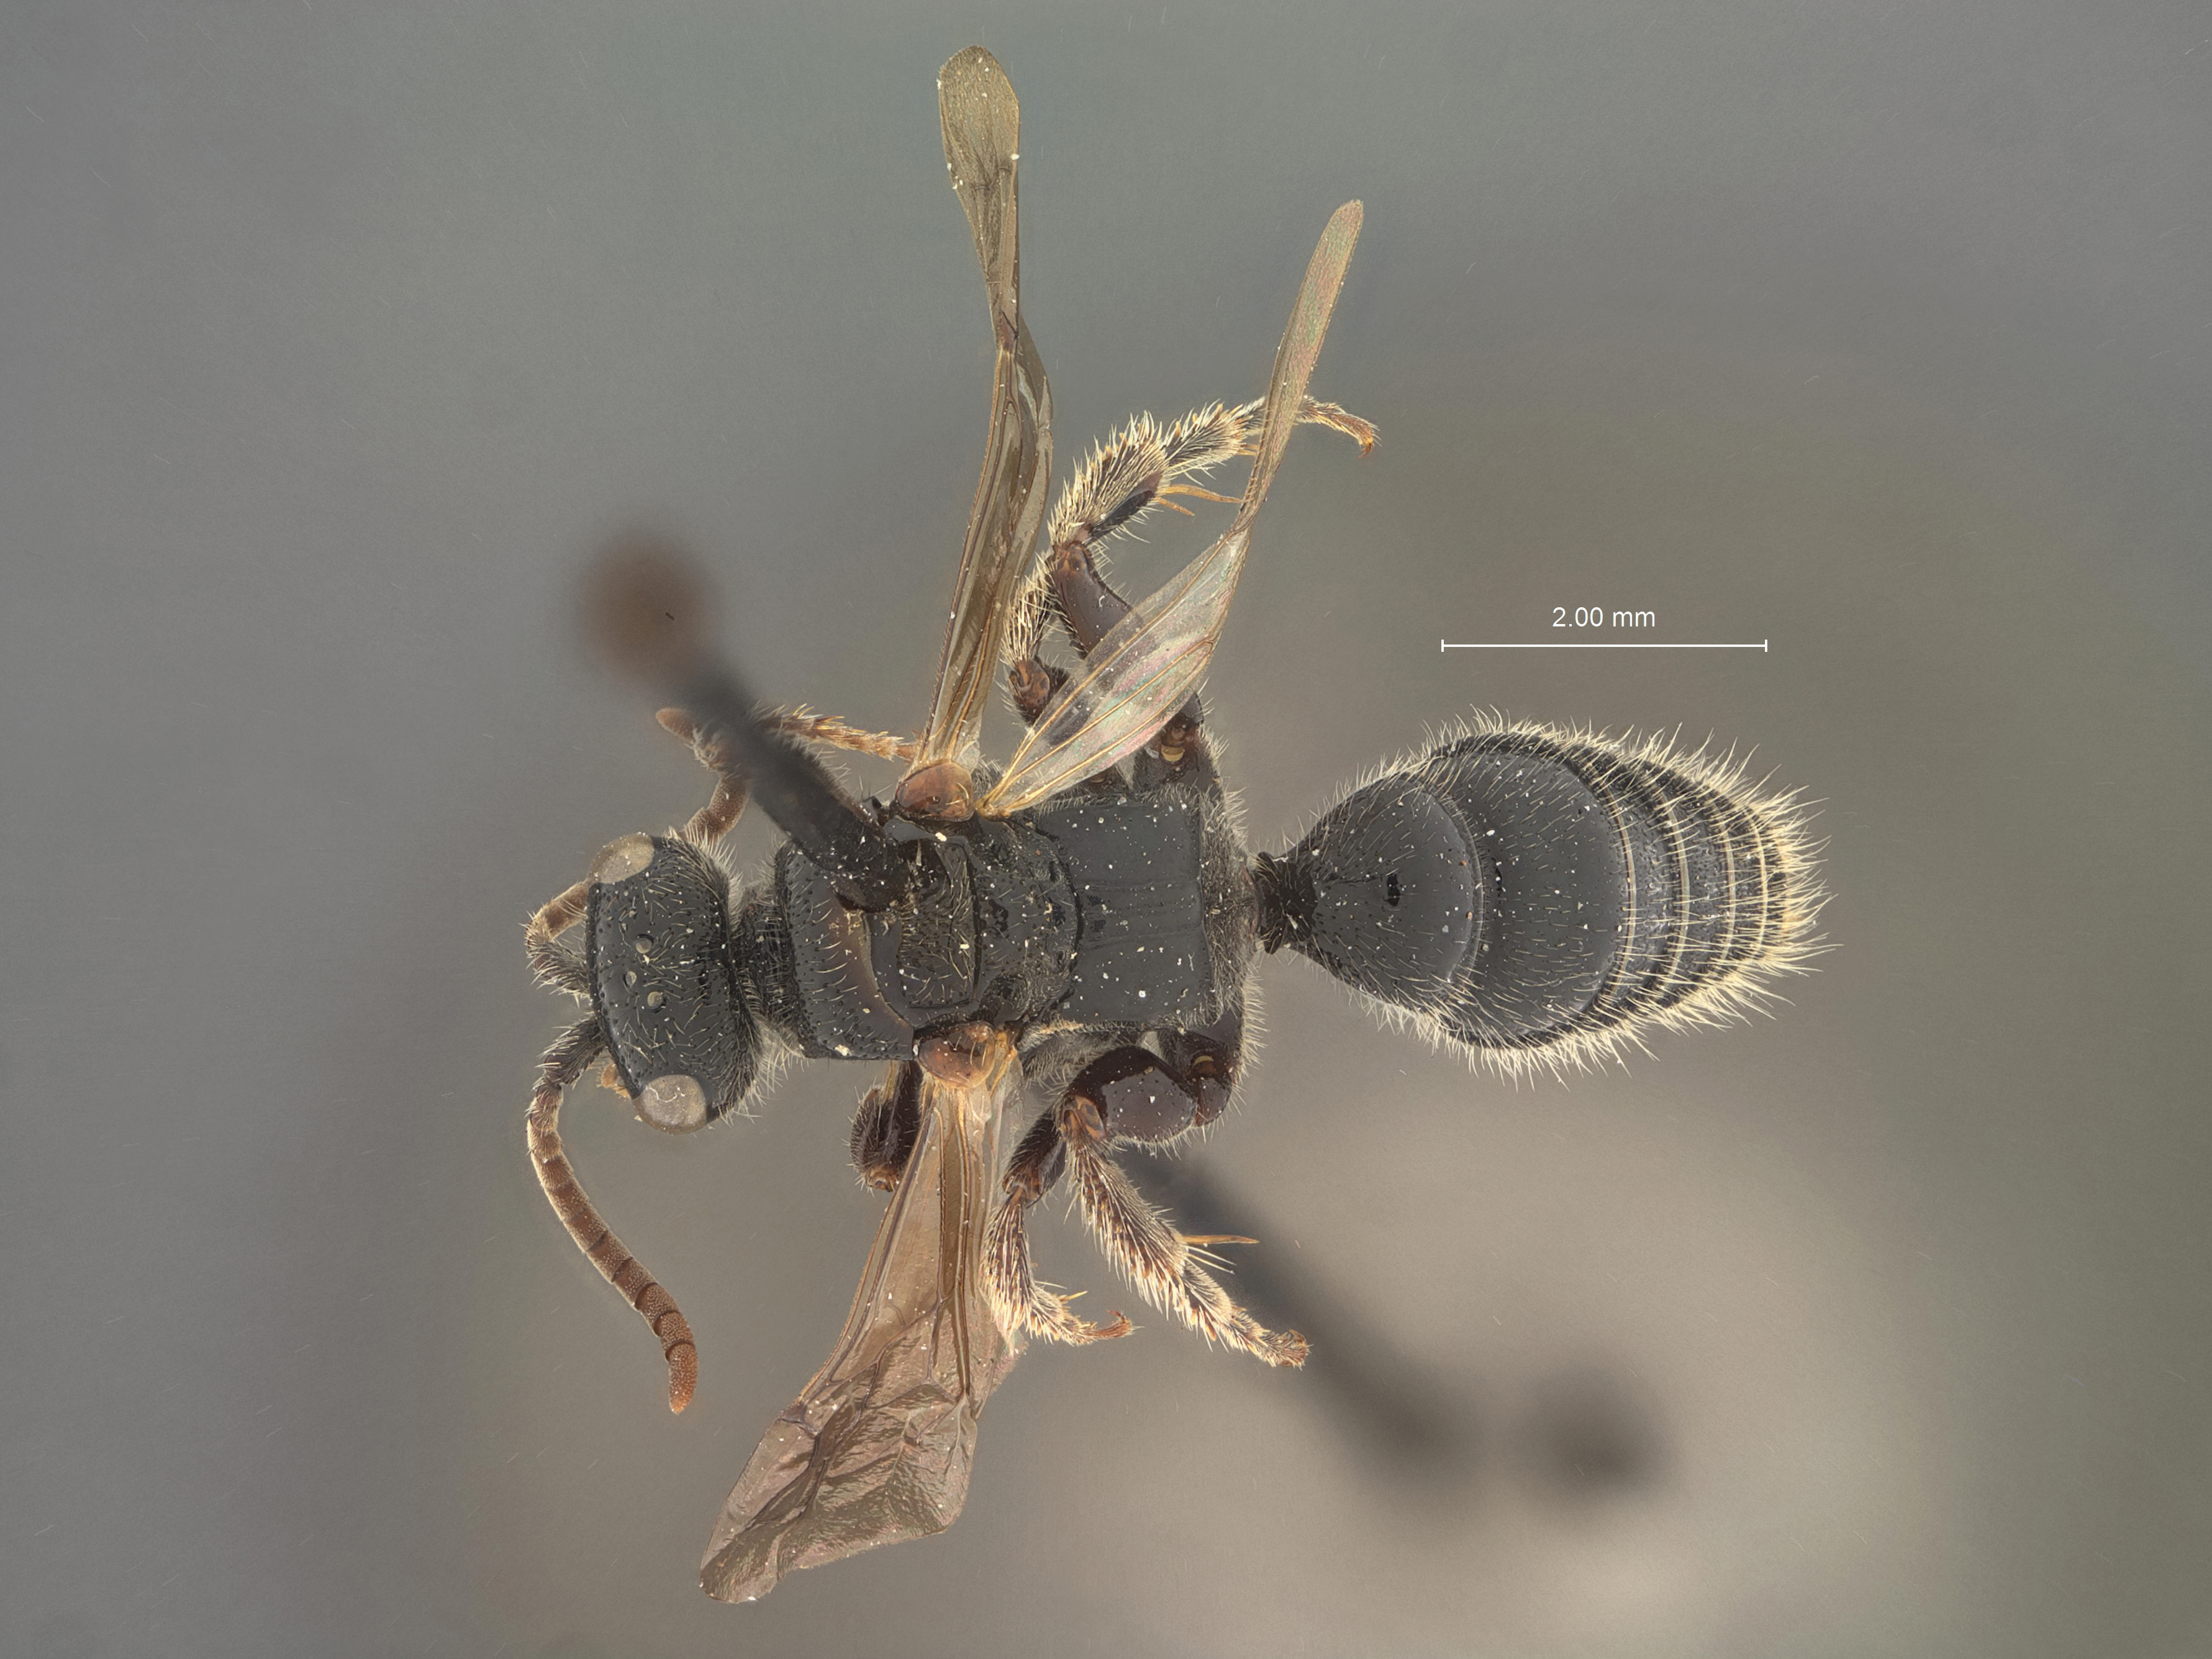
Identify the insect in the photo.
Tiphia asericae
